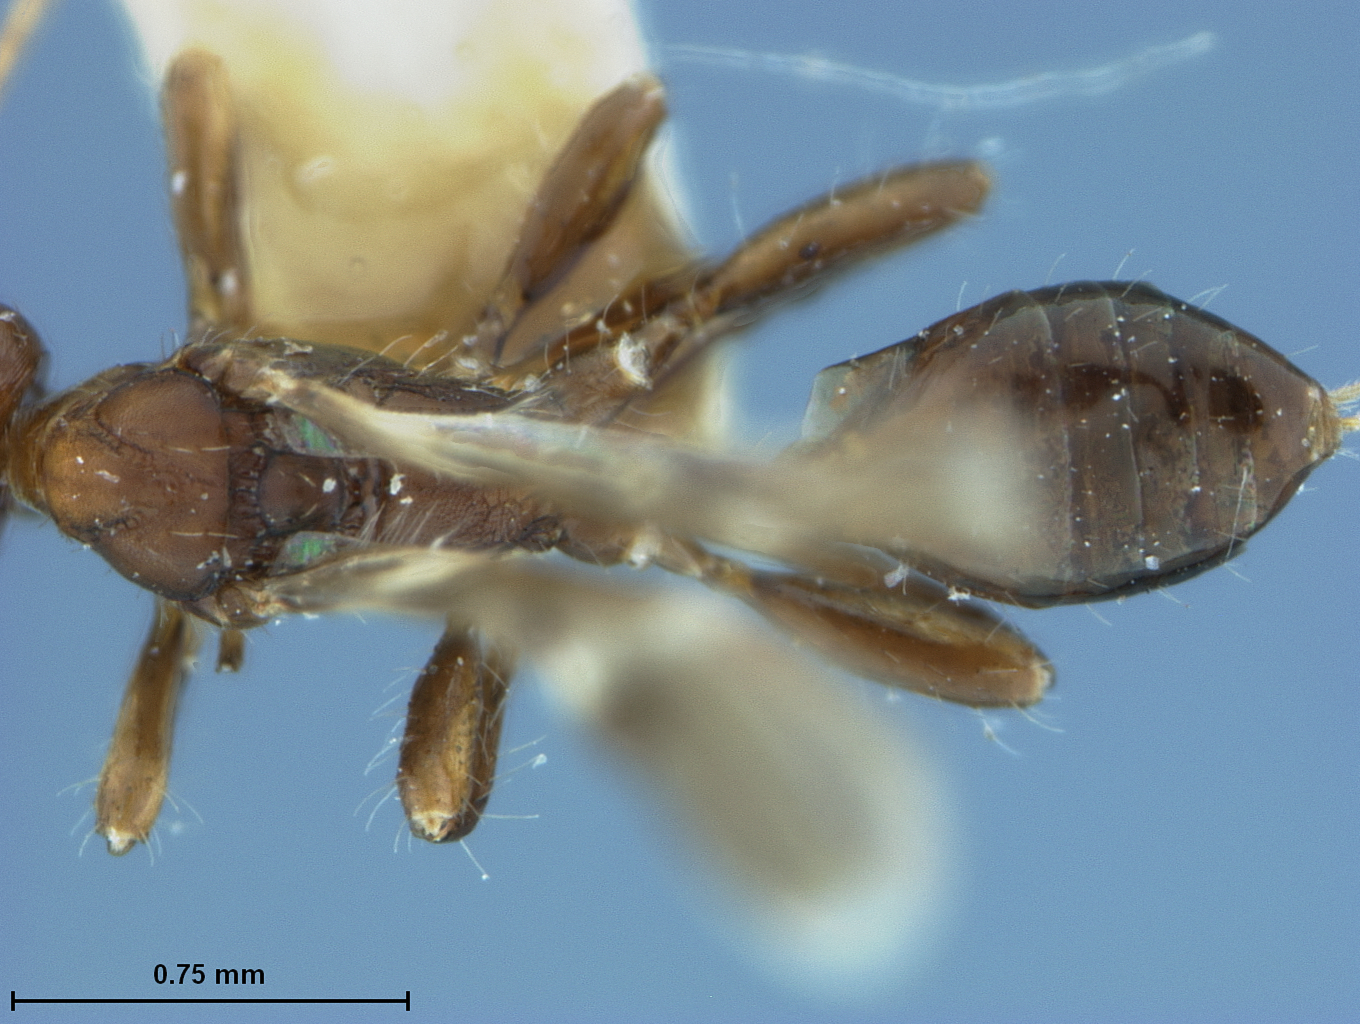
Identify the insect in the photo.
Spathius philippinensis
